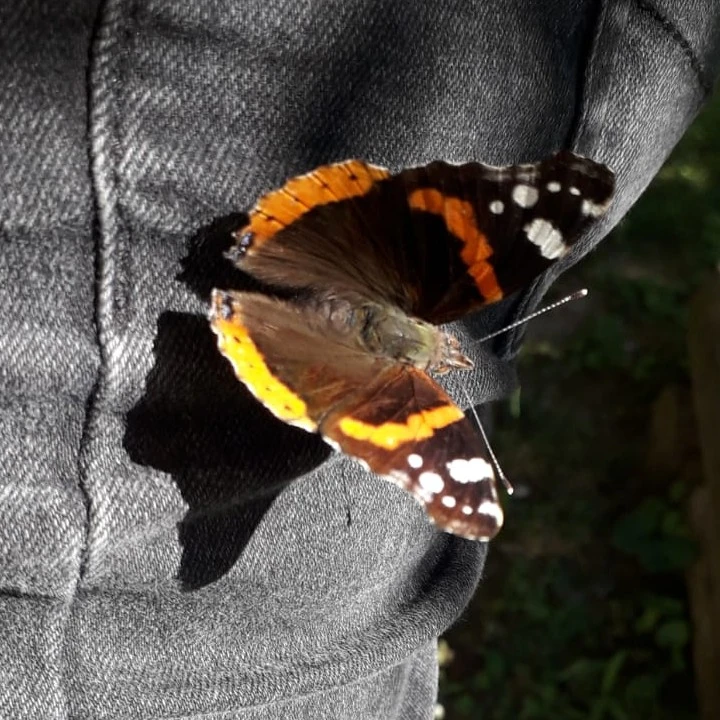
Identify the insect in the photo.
Vanessa atalanta
